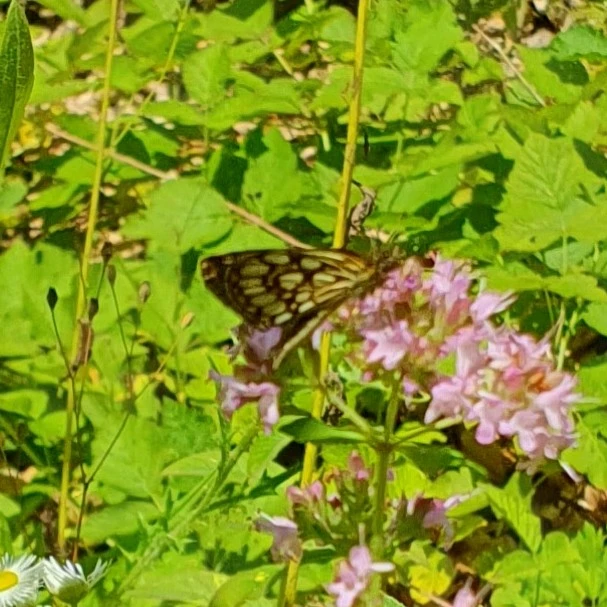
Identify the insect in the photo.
Heteropterus morpheus
